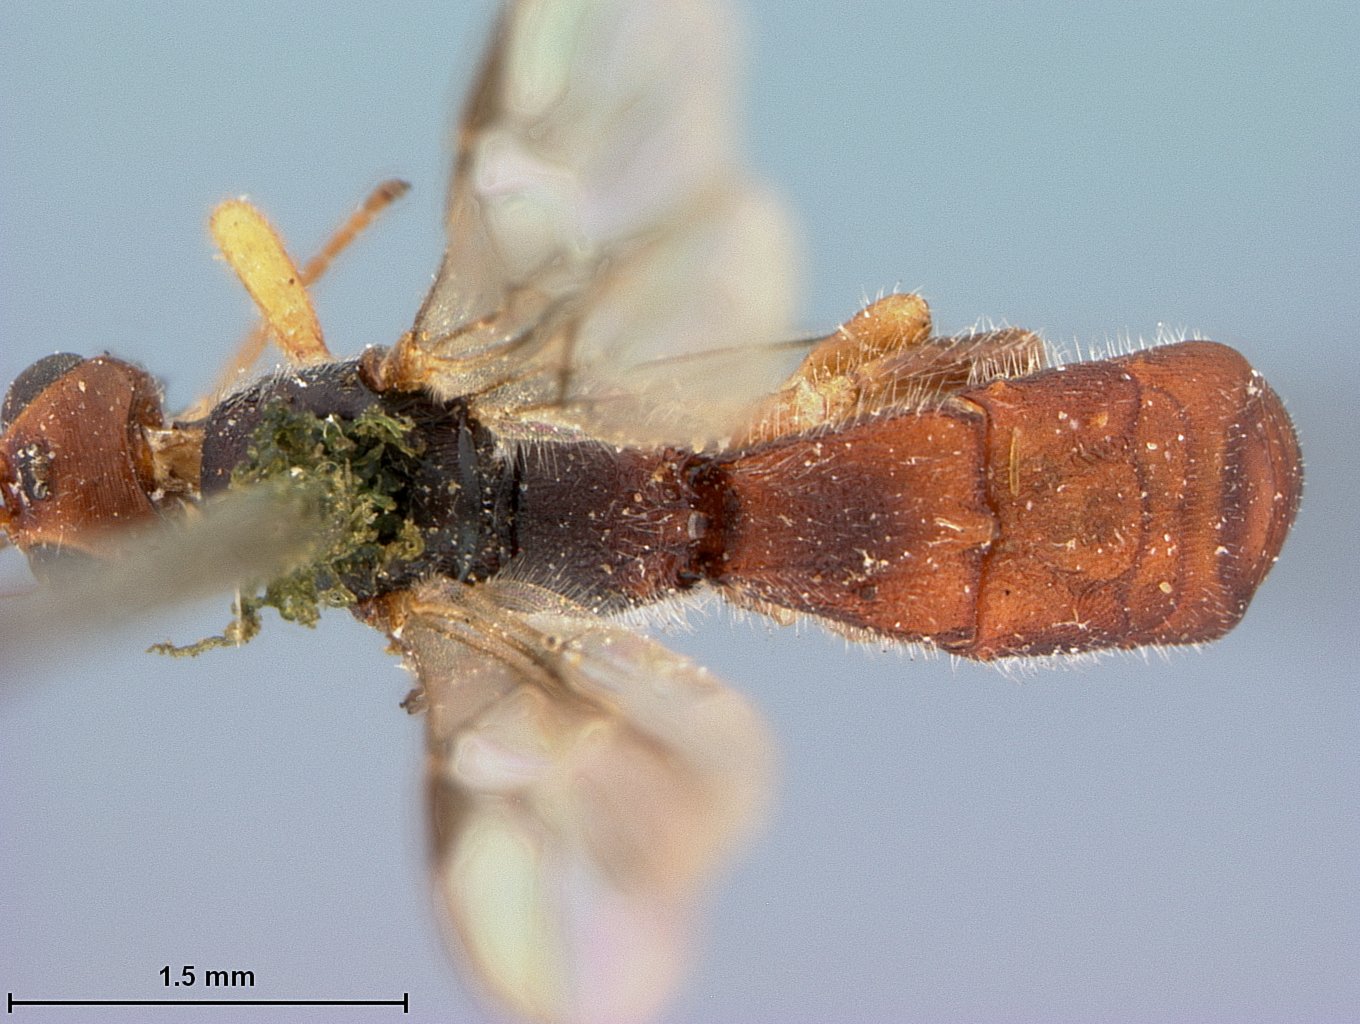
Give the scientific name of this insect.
Exothecus rugulosus
